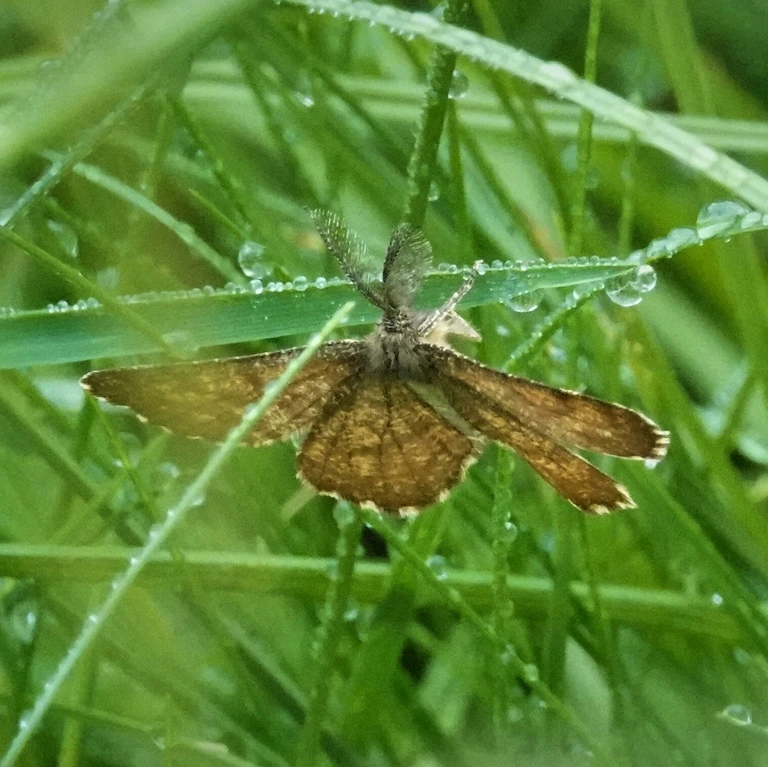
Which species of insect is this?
Ematurga atomaria
